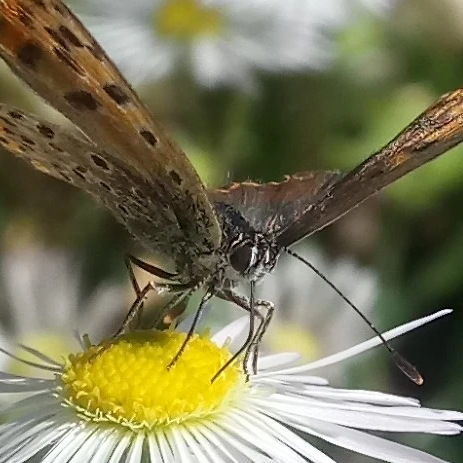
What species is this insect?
Lycaena tityrus (also Loweia tityrus)
